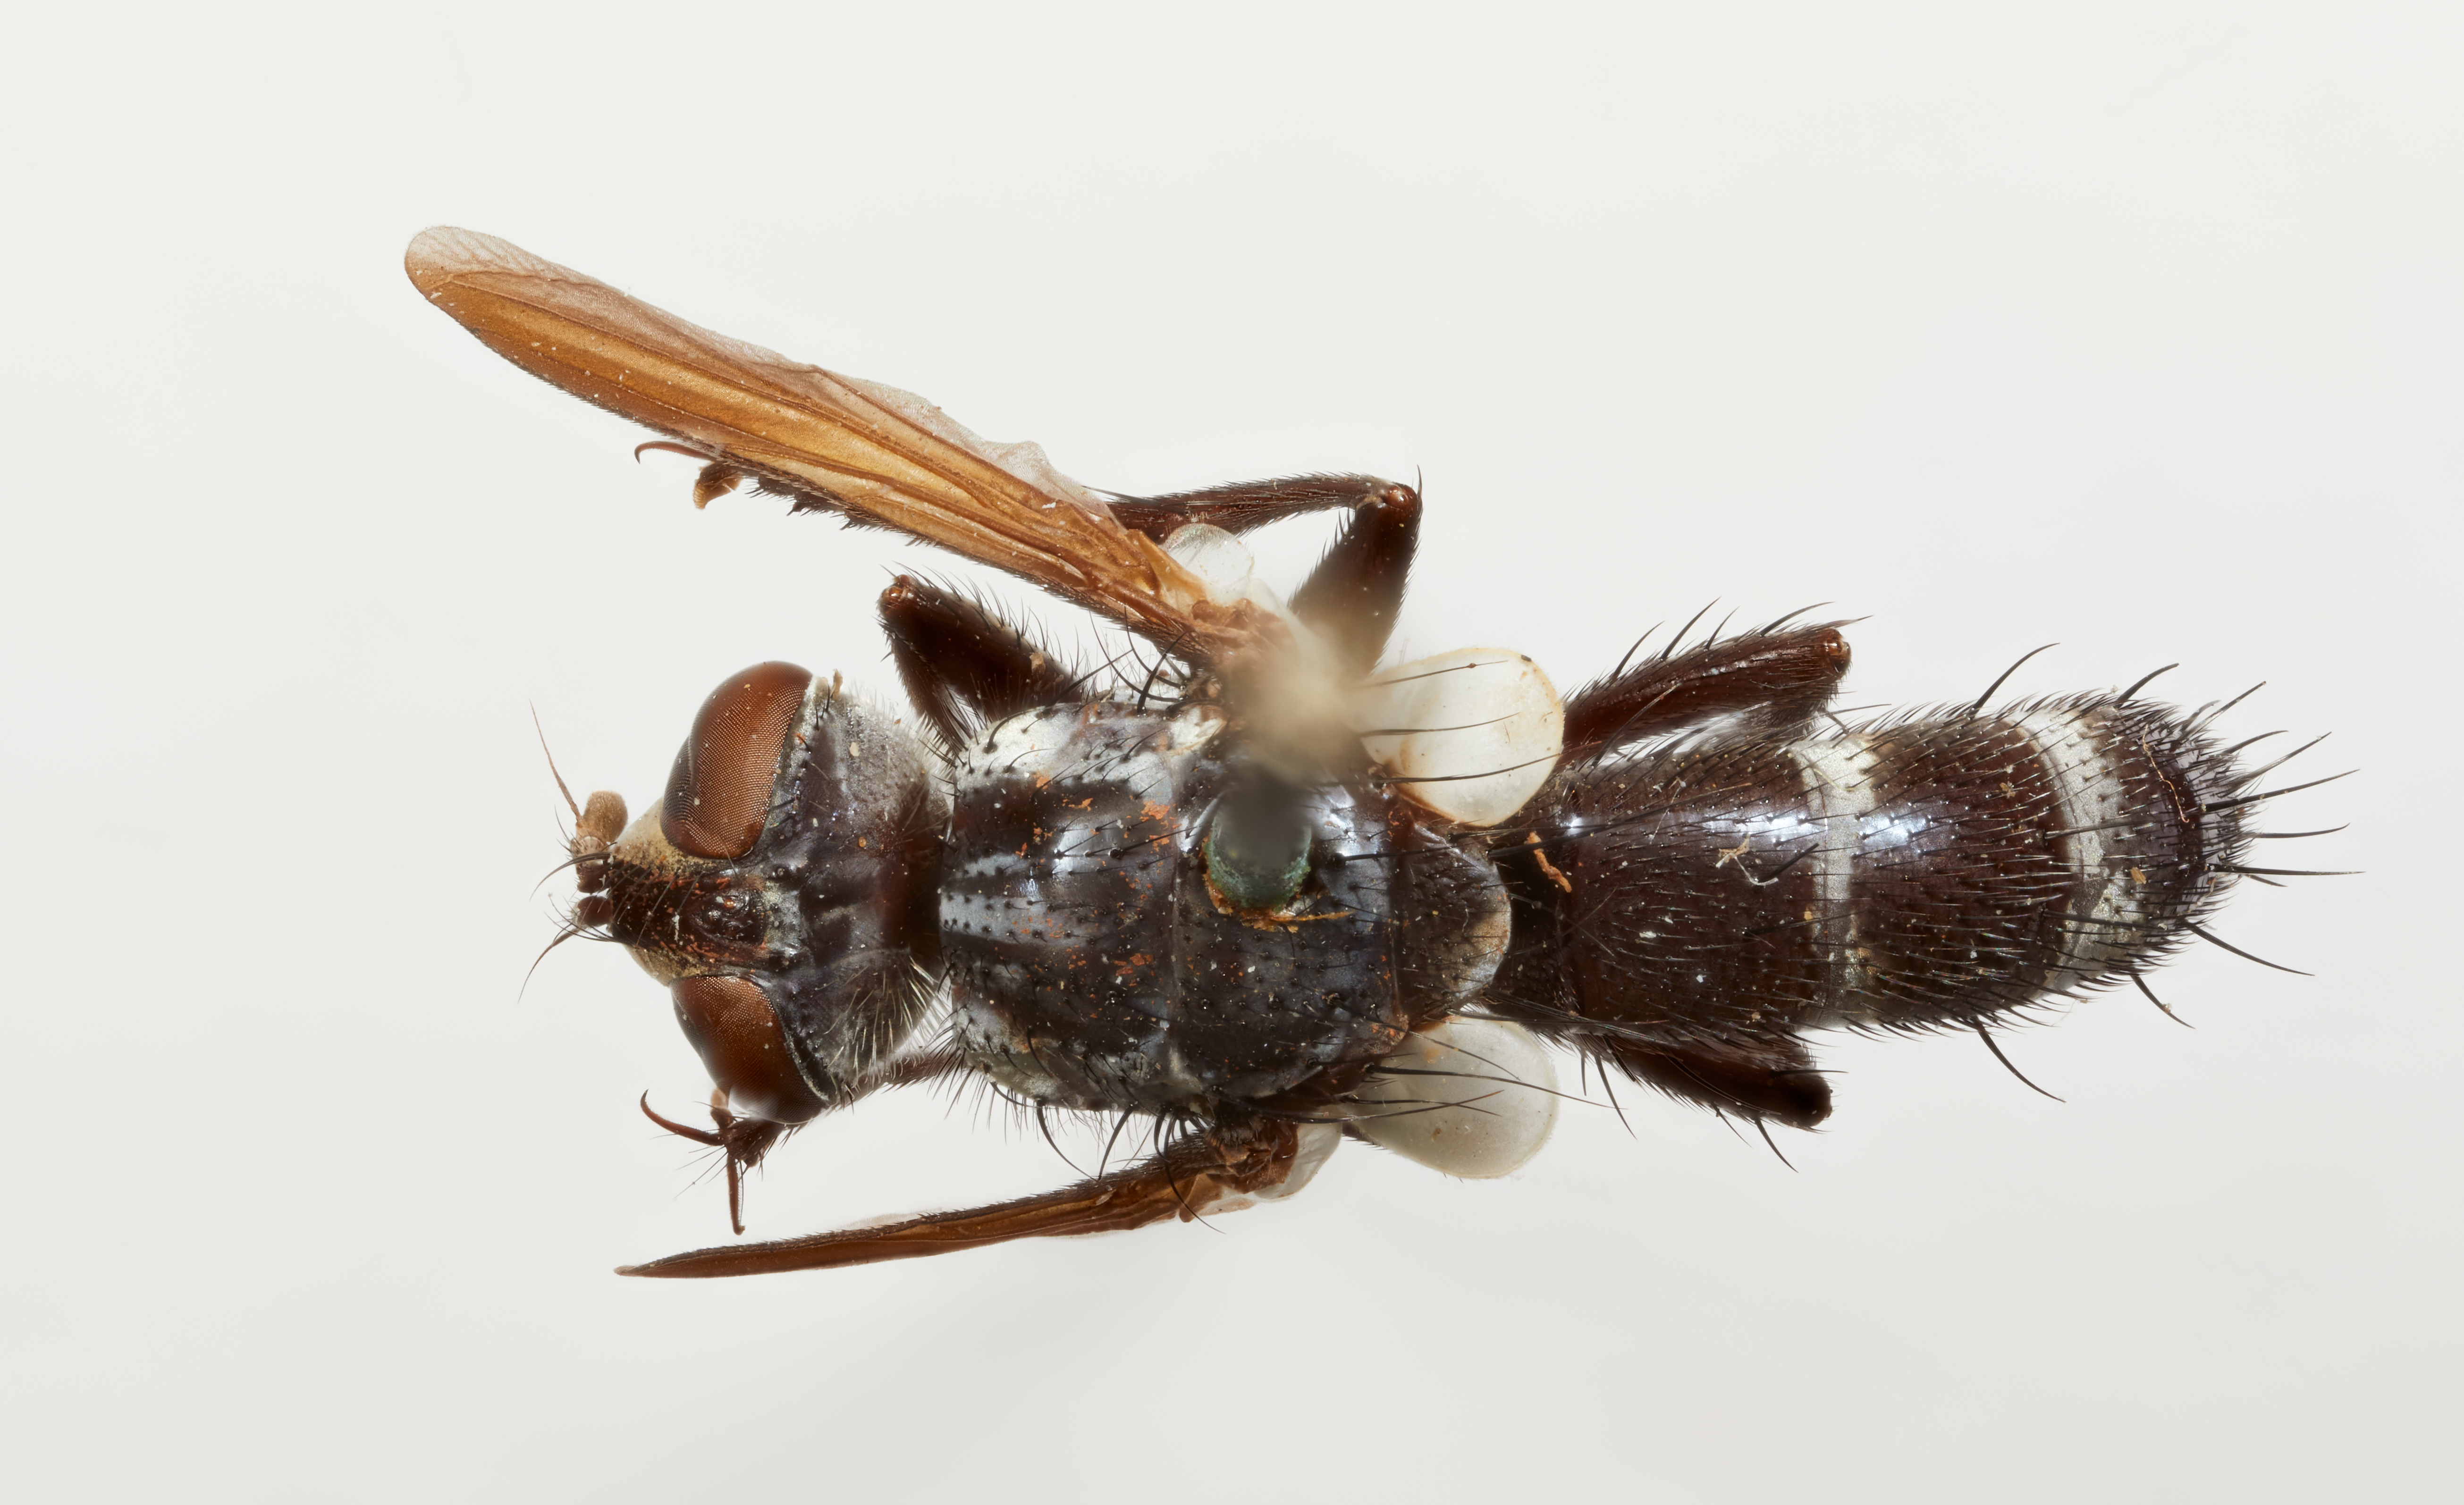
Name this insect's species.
Cylindromyia bakeri
